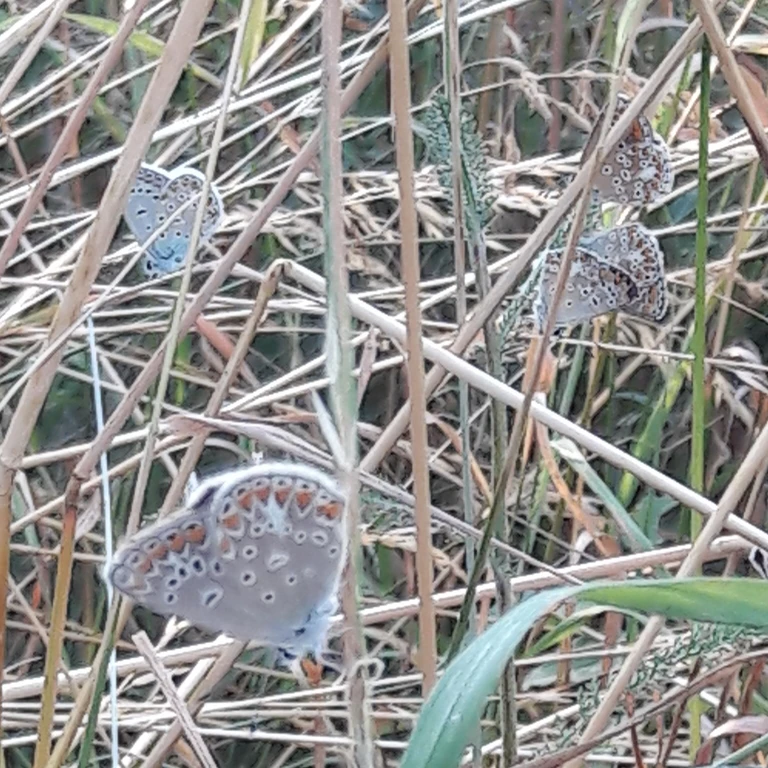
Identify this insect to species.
Polyommatus icarus
